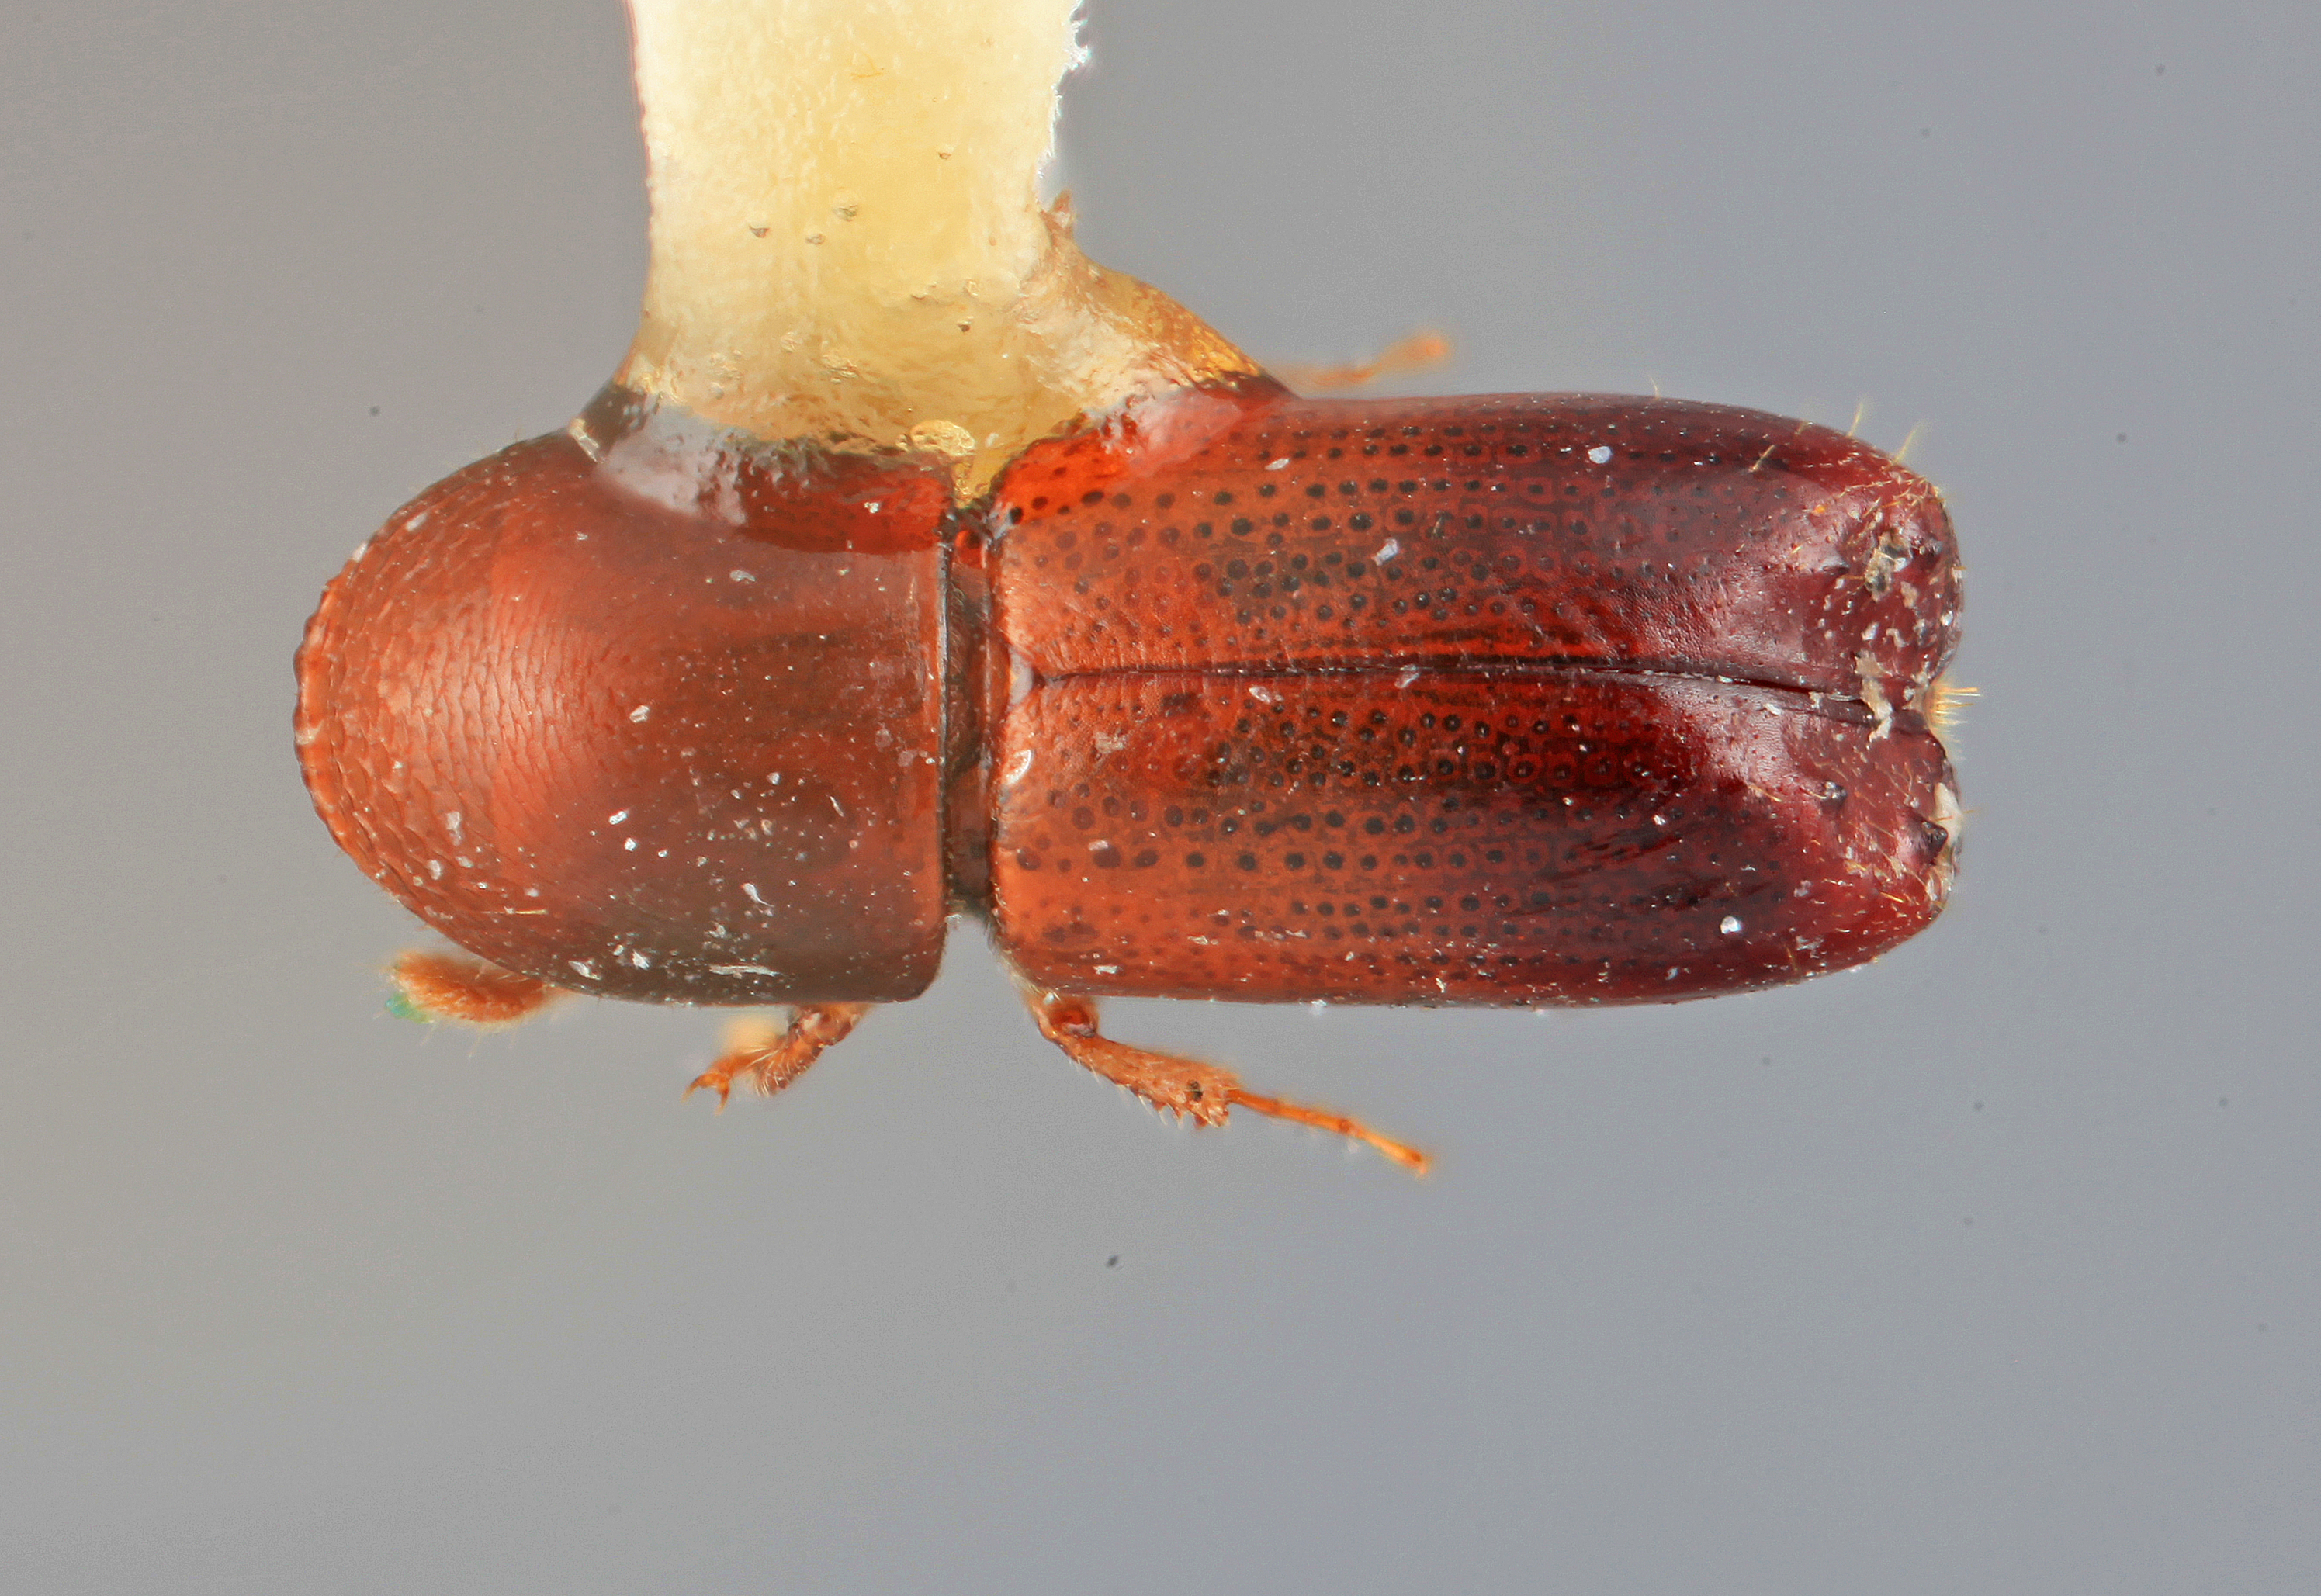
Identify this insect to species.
Monarthrum carinulum
